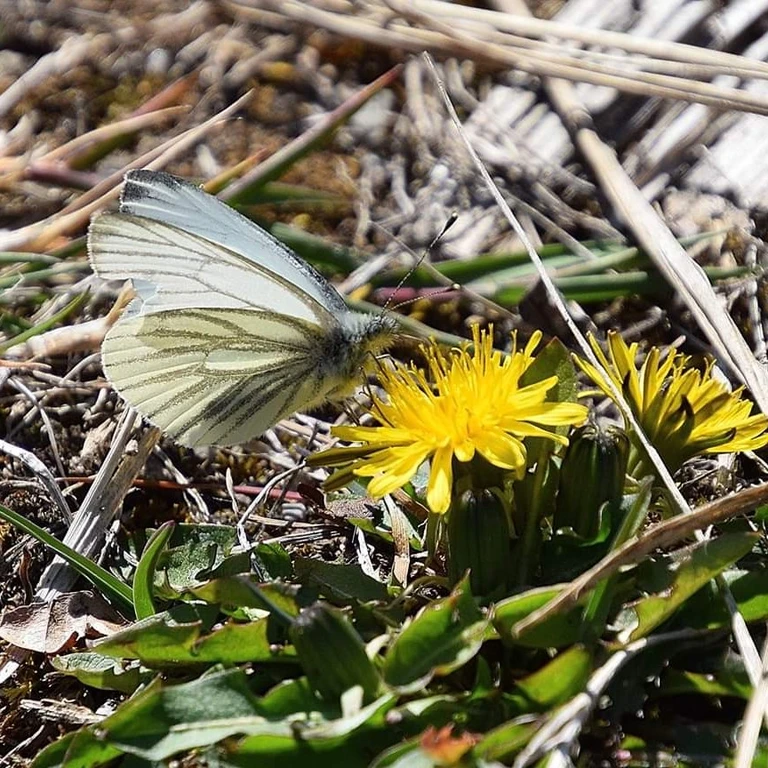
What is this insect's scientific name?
Pieris napi
